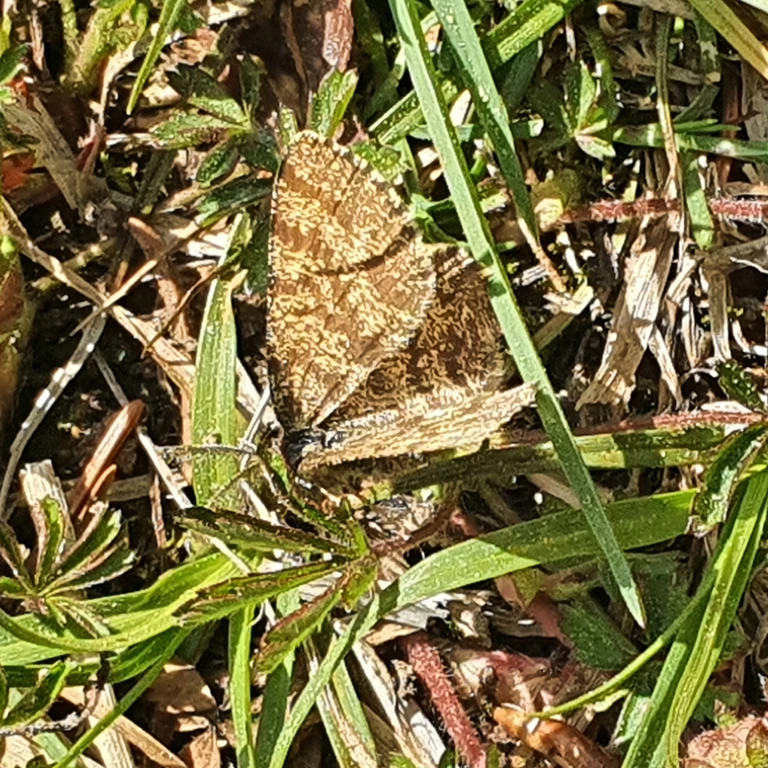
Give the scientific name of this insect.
Ematurga atomaria
